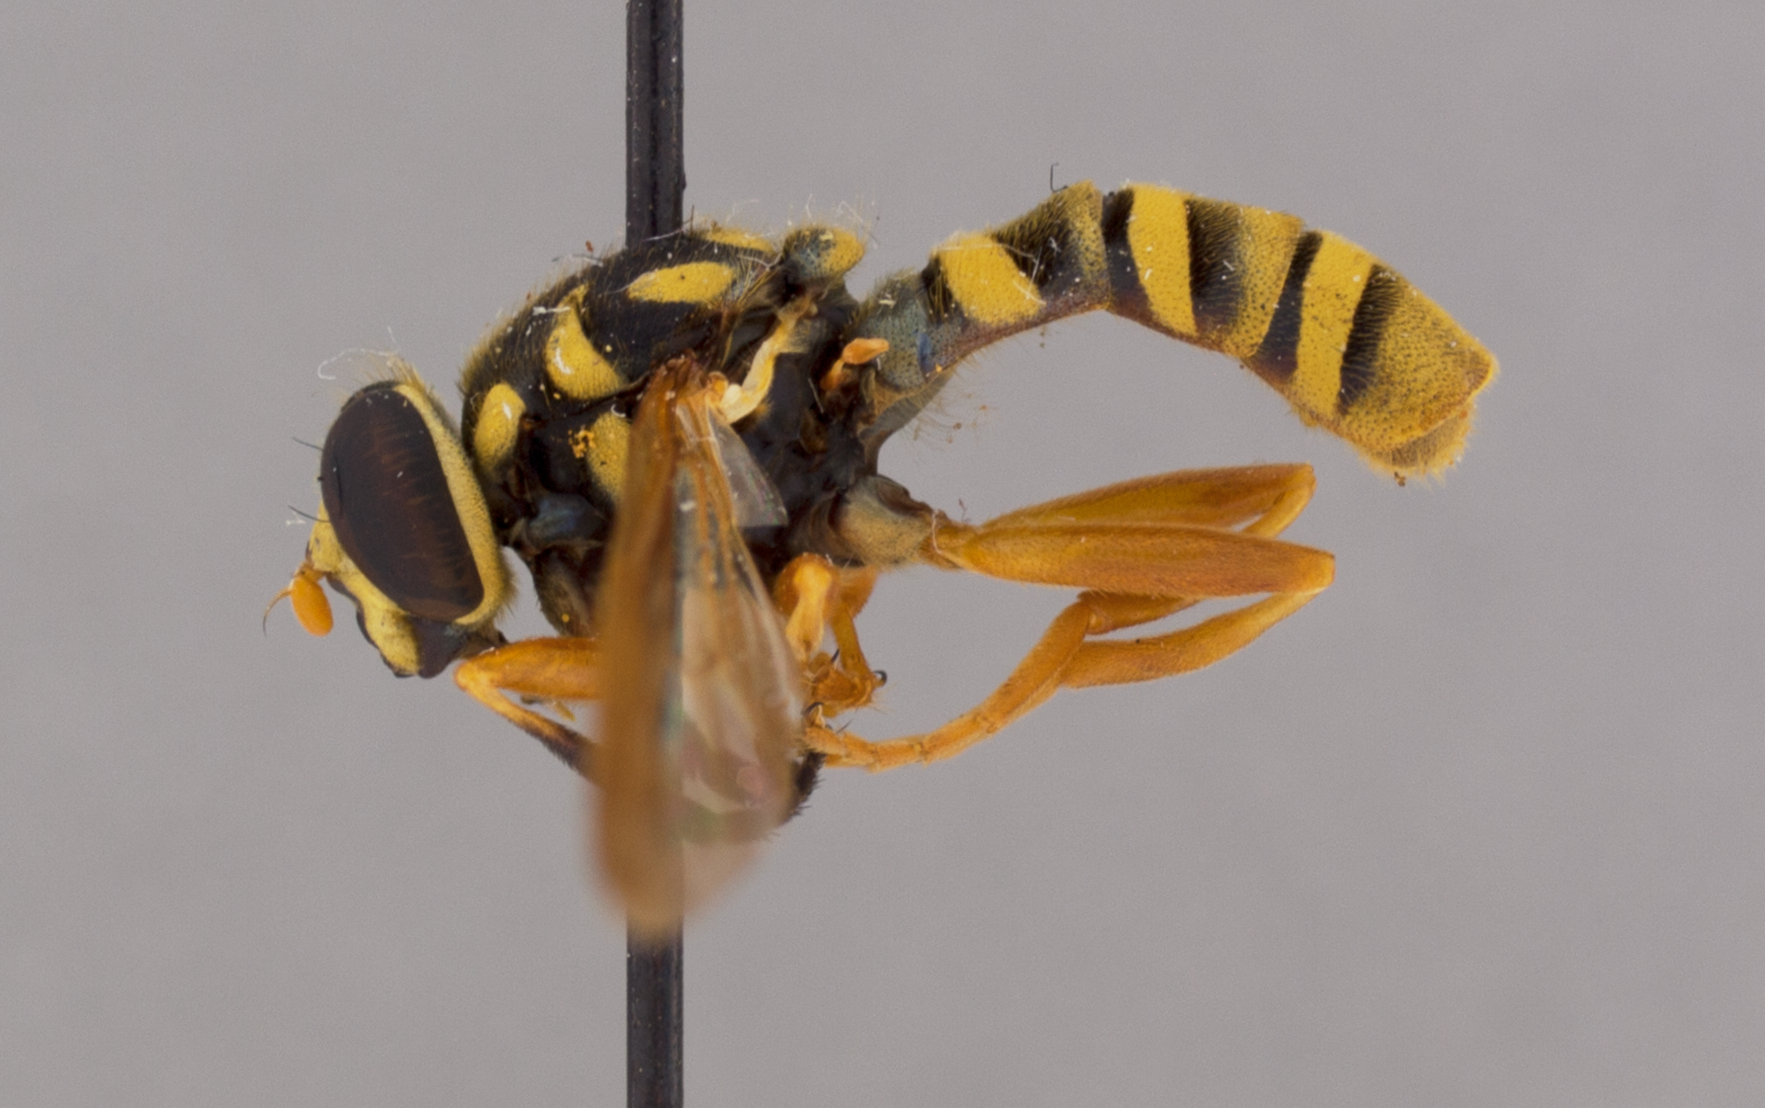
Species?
Temnostoma daochus (also Temnostoma pictulum)
